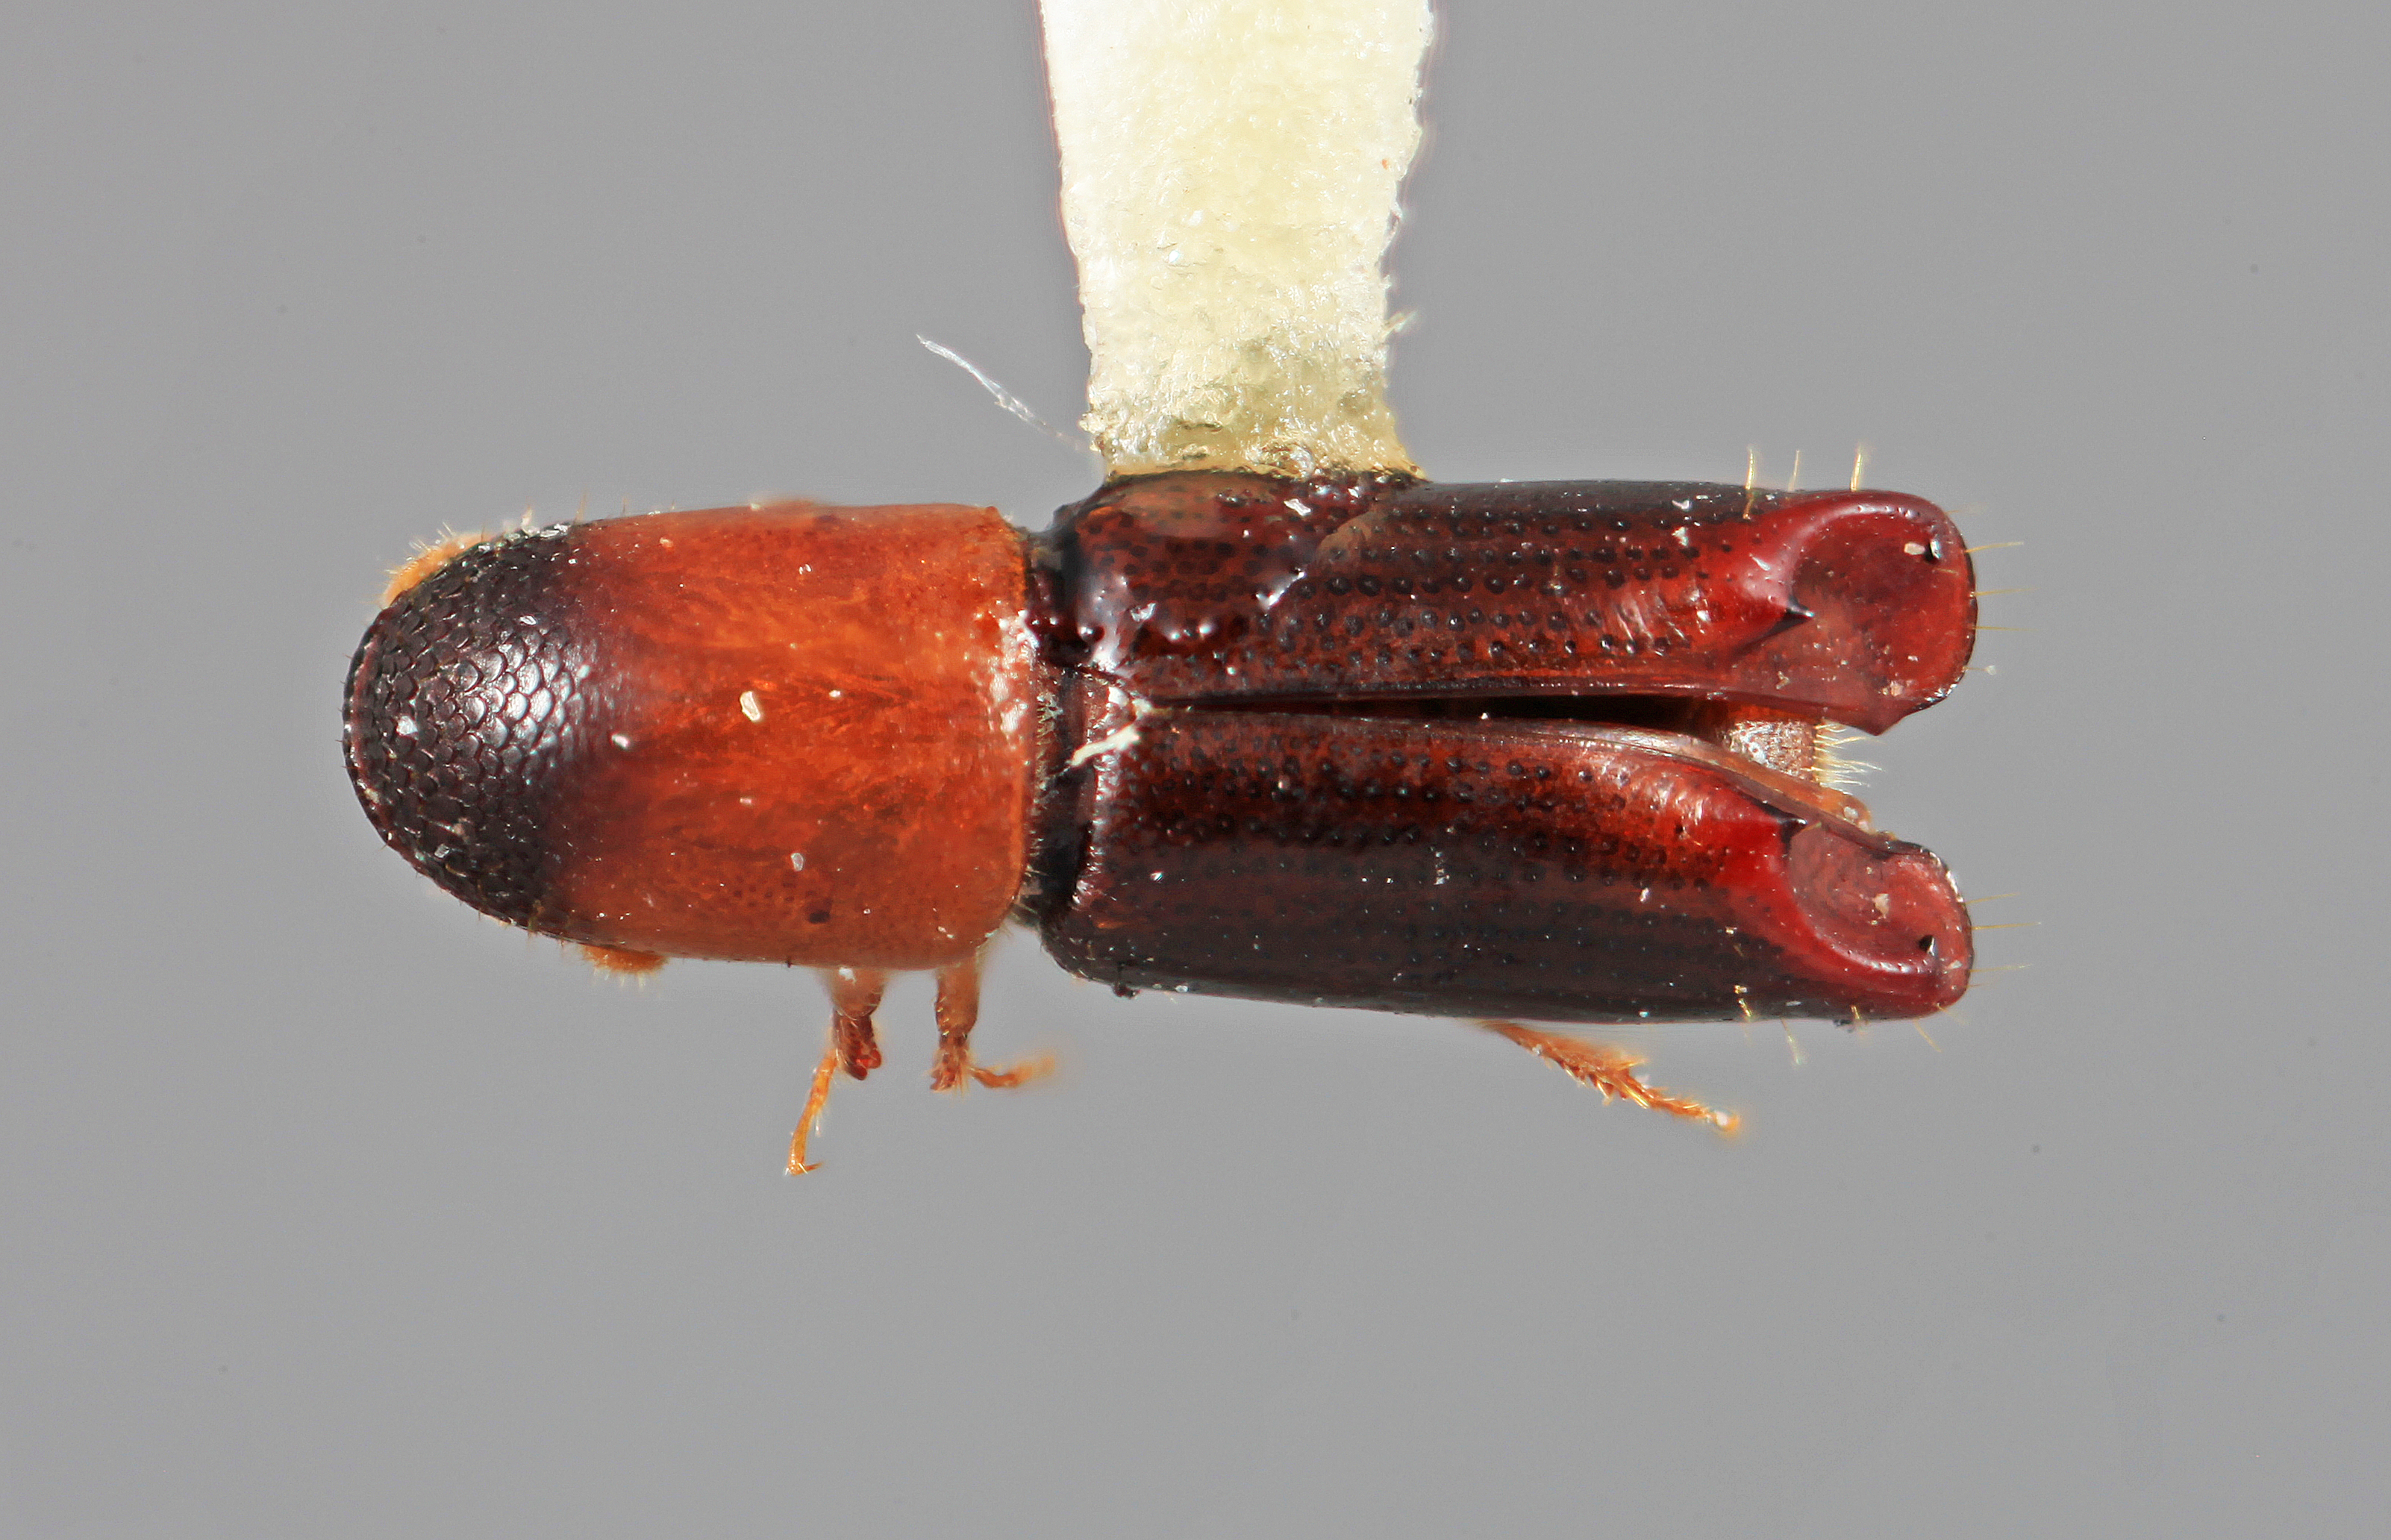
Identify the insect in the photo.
Amphicranus araguensis
